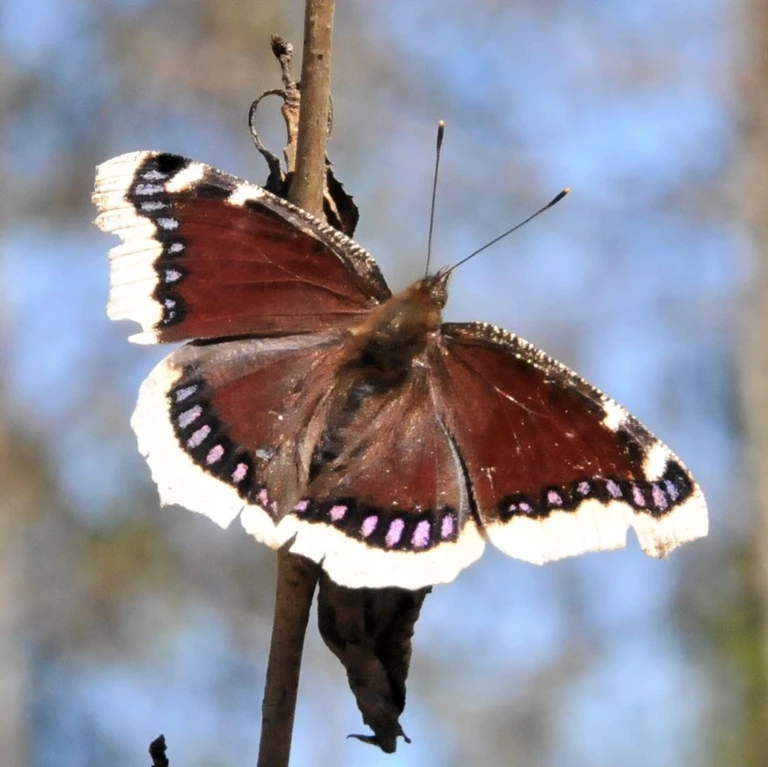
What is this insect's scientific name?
Nymphalis antiopa
